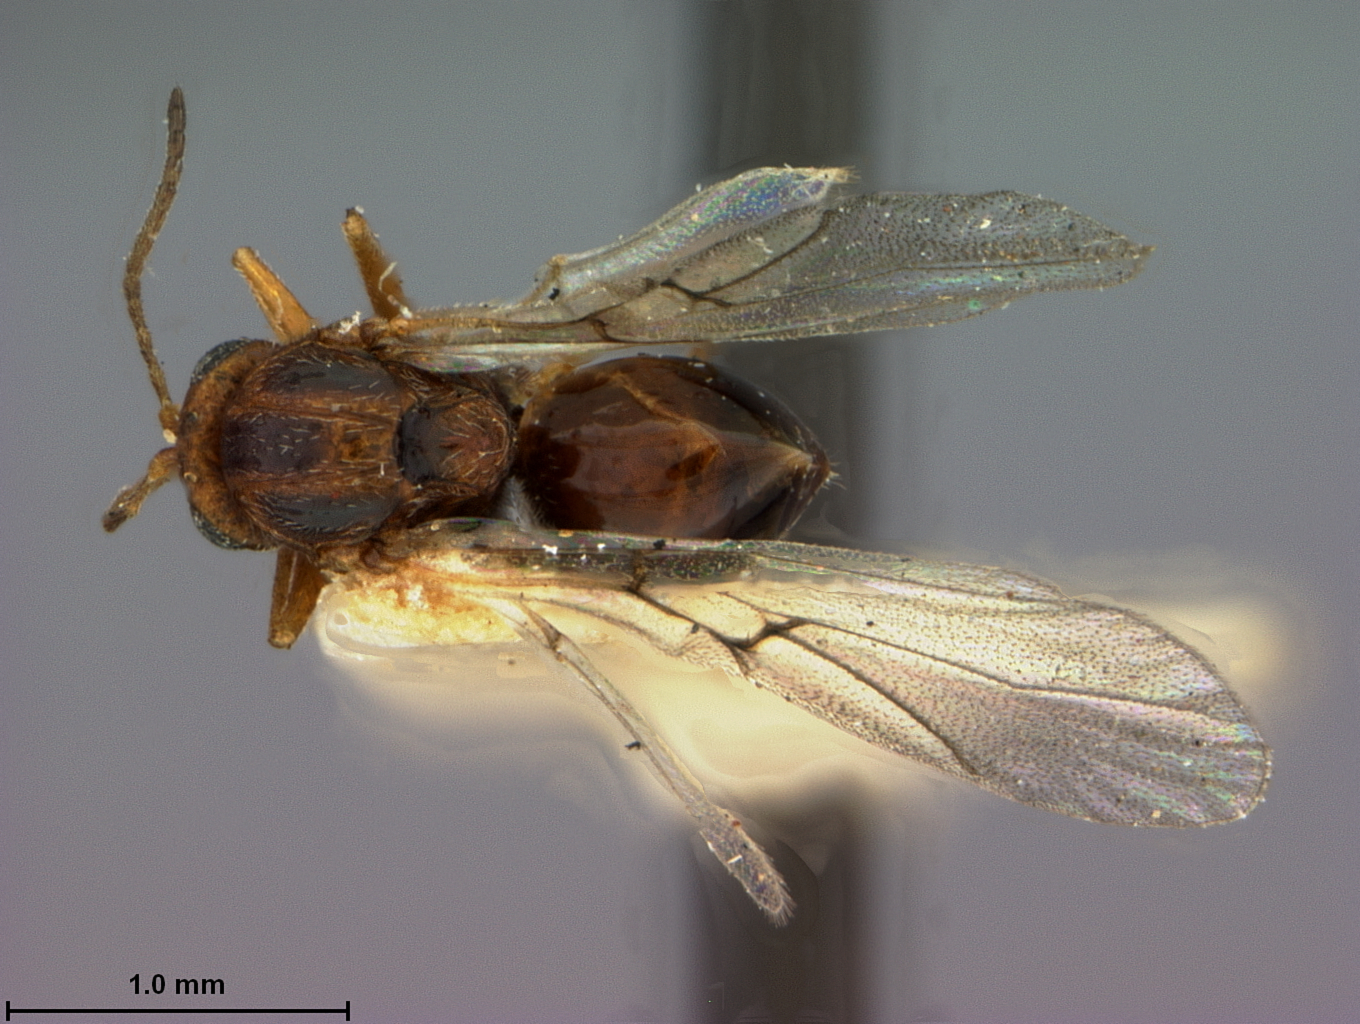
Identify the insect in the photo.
Andricus splendens
